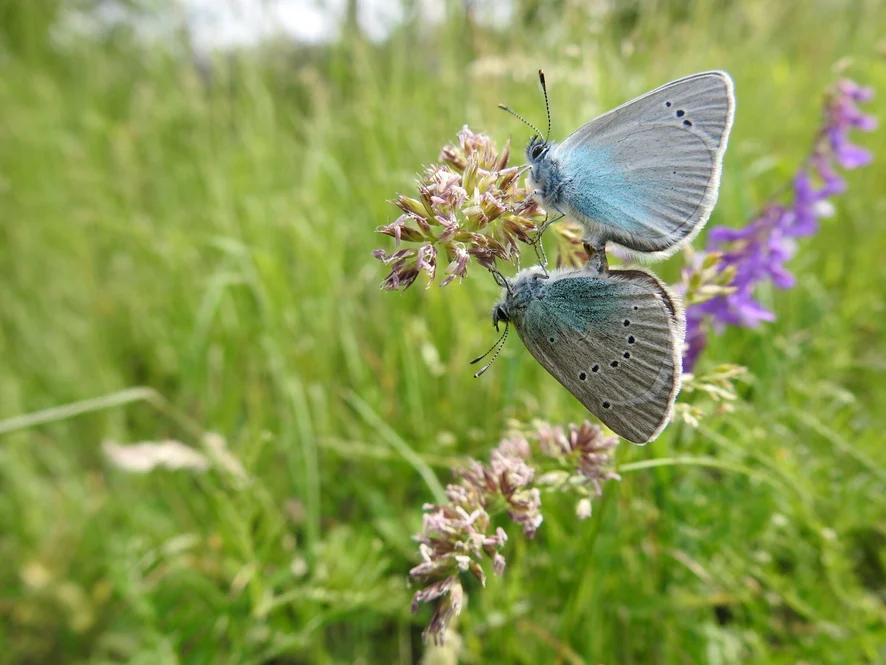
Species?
Glaucopsyche alexis
